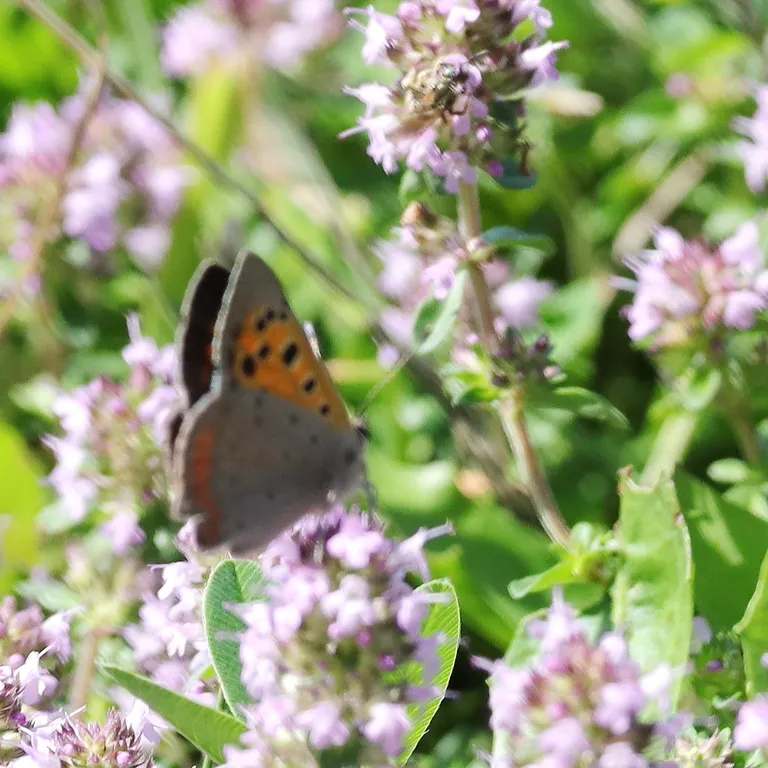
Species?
Lycaena phlaeas
